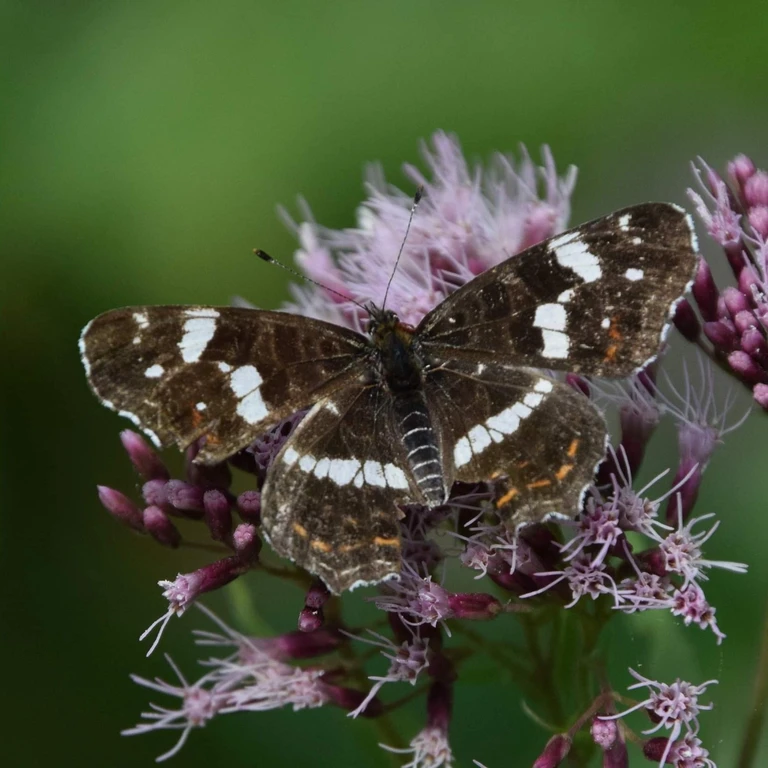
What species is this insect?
Araschnia levana
